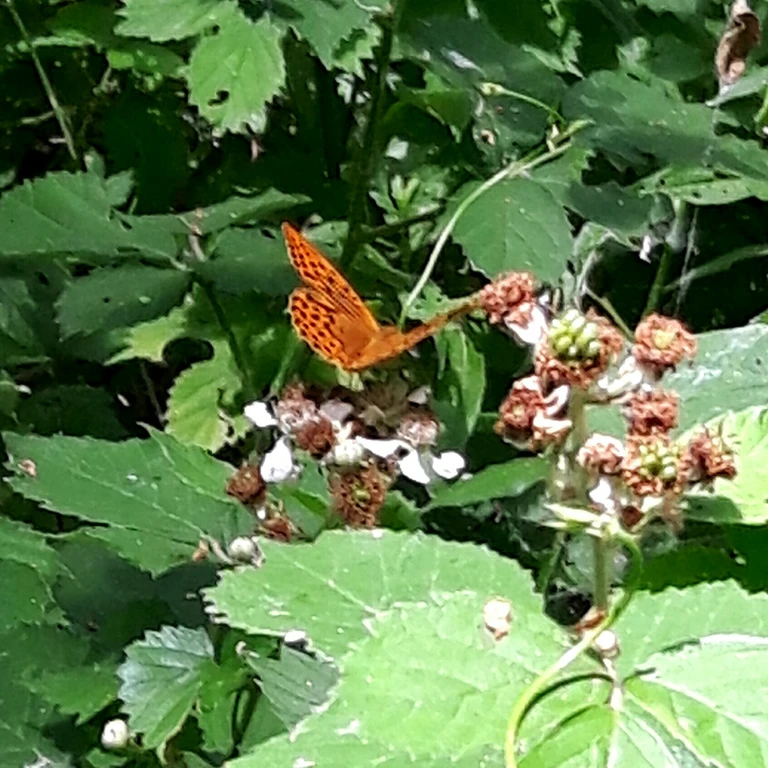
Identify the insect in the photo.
Argynnis paphia
